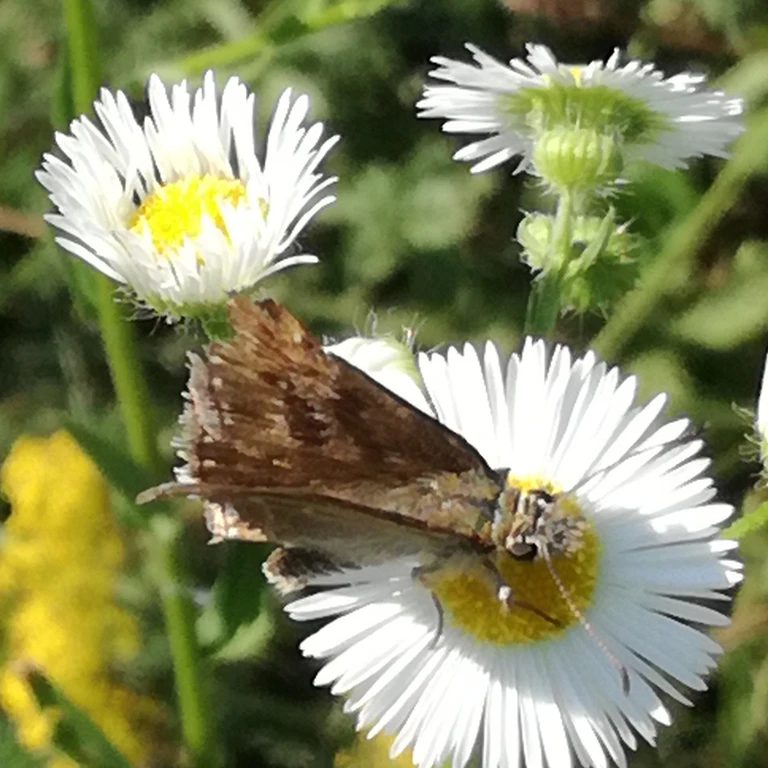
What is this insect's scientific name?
Erynnis tages
